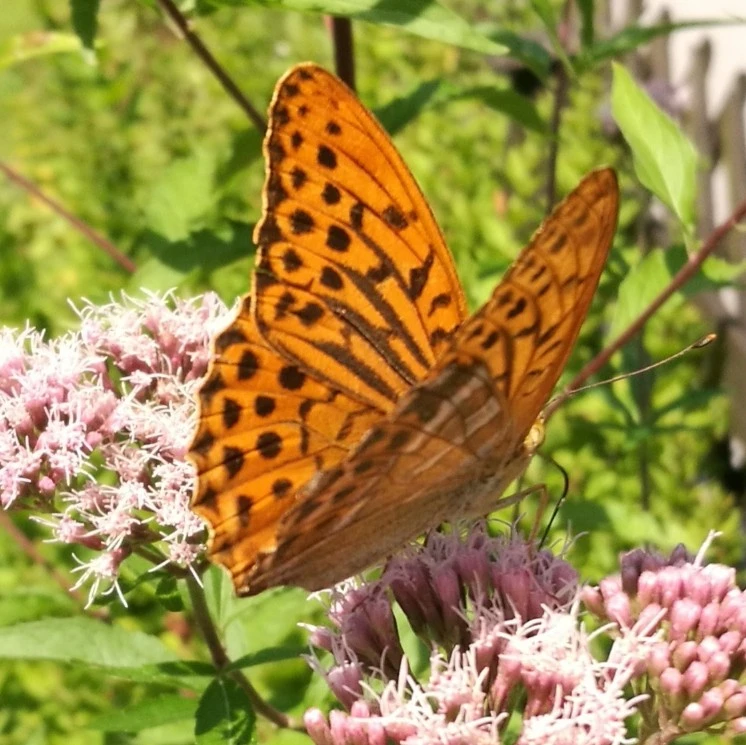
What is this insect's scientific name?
Argynnis paphia
